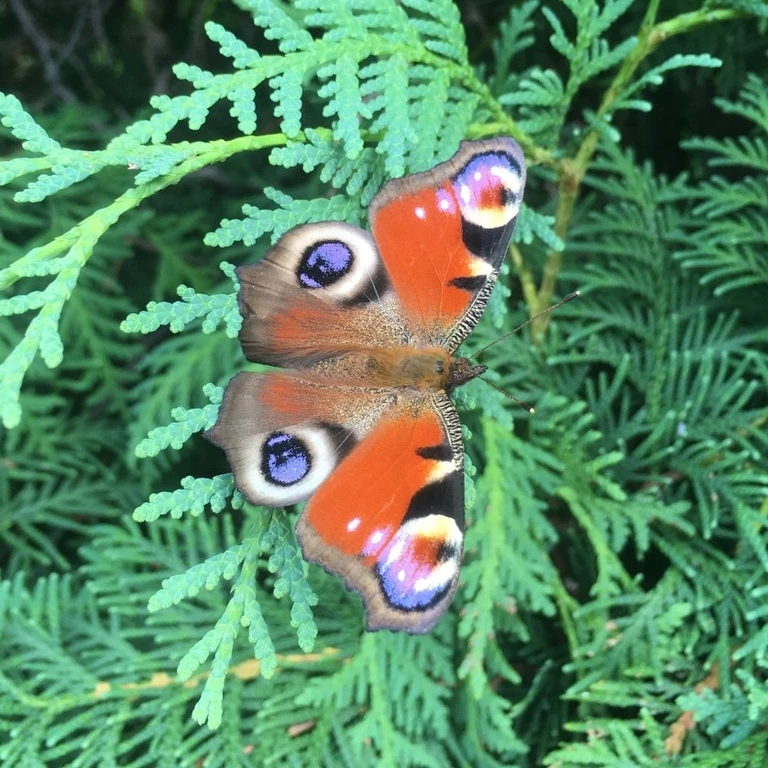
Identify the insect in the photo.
Aglais io
